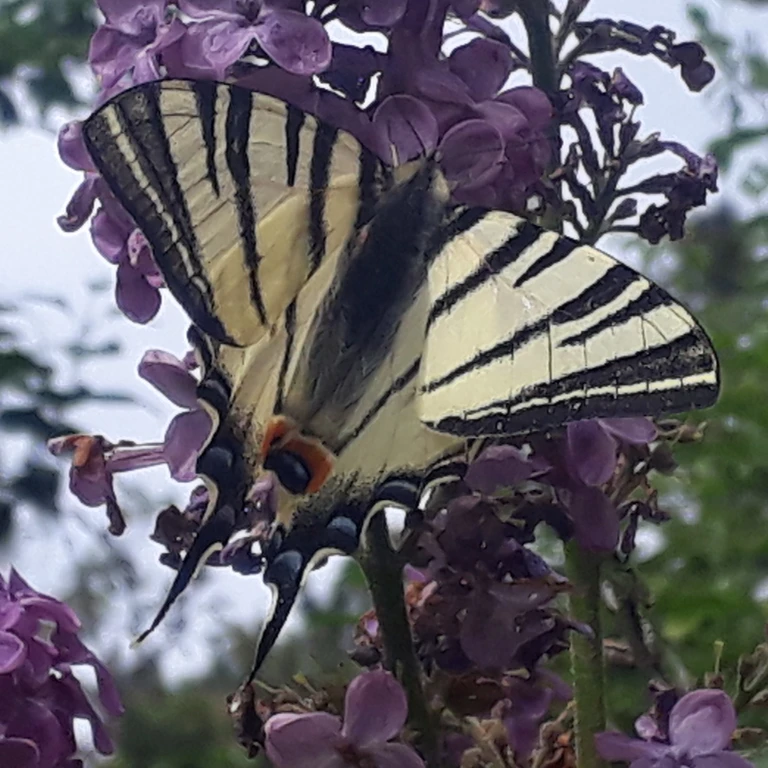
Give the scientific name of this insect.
Iphiclides podalirius
